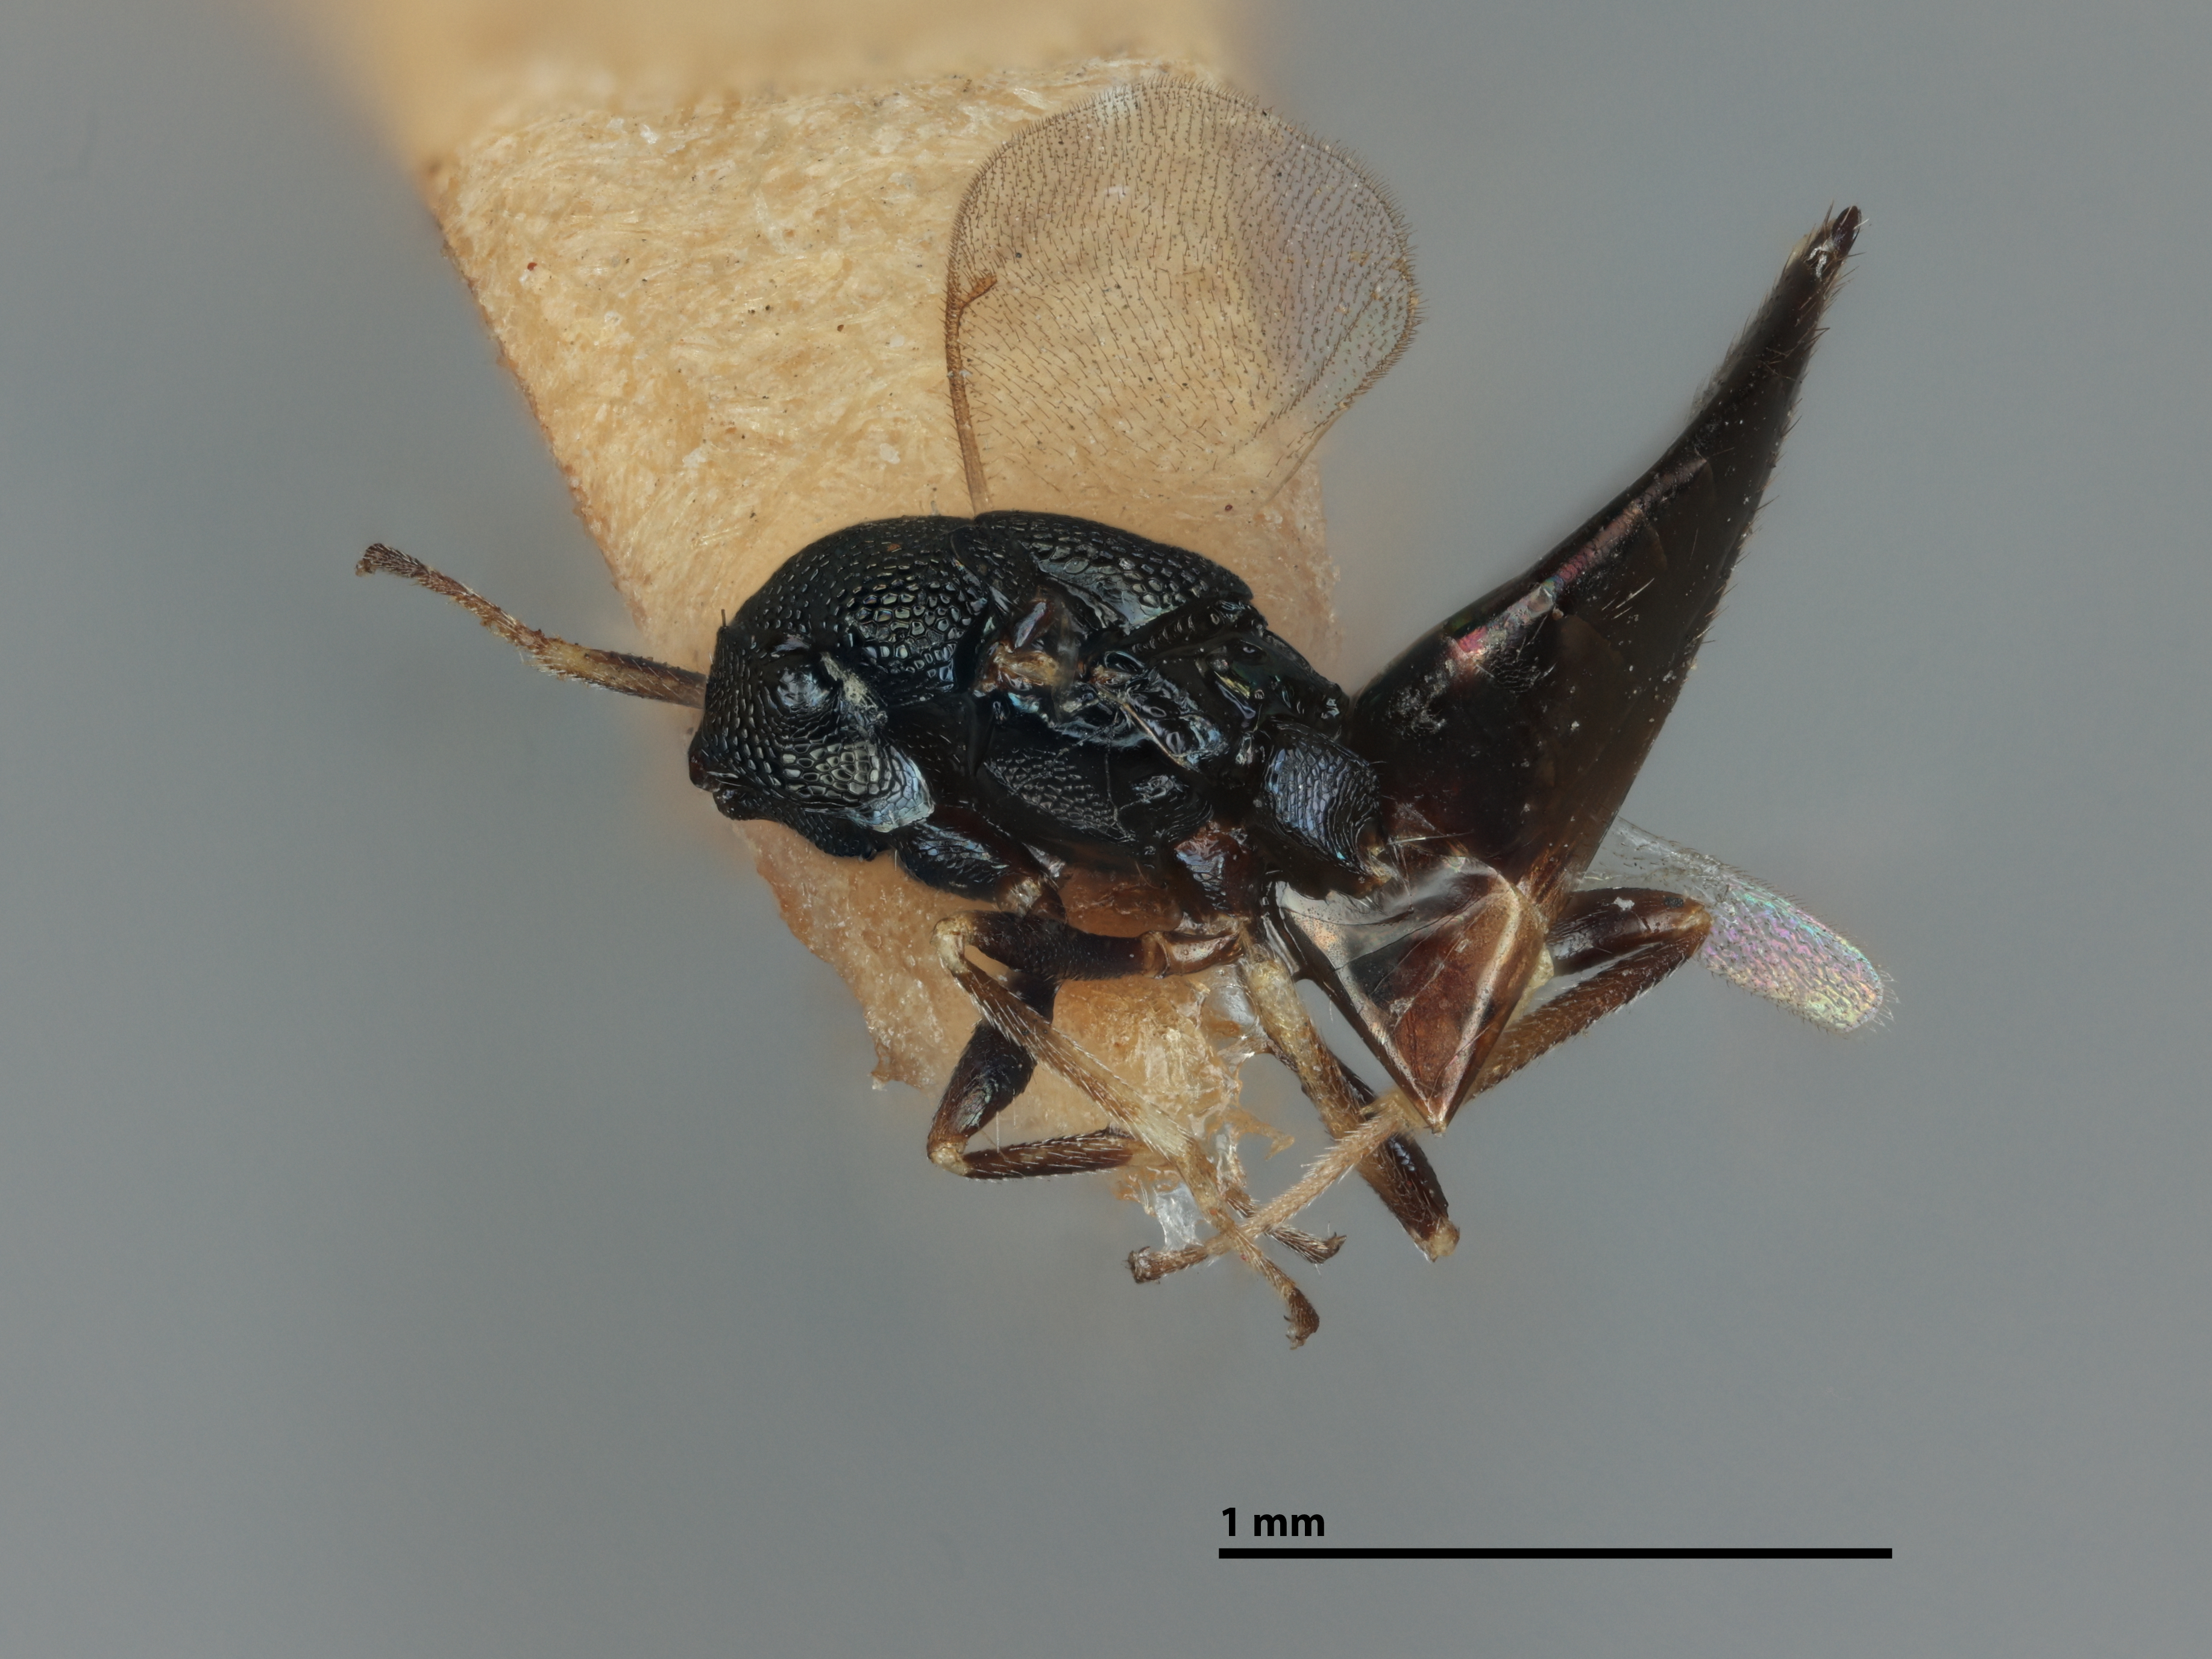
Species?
Entedon washingtoni
